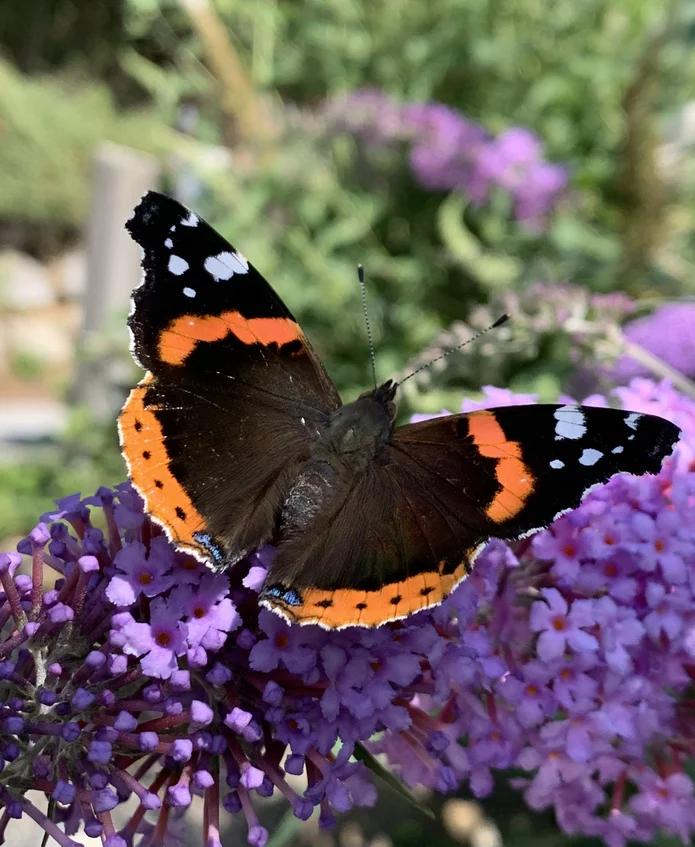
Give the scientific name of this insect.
Vanessa atalanta
